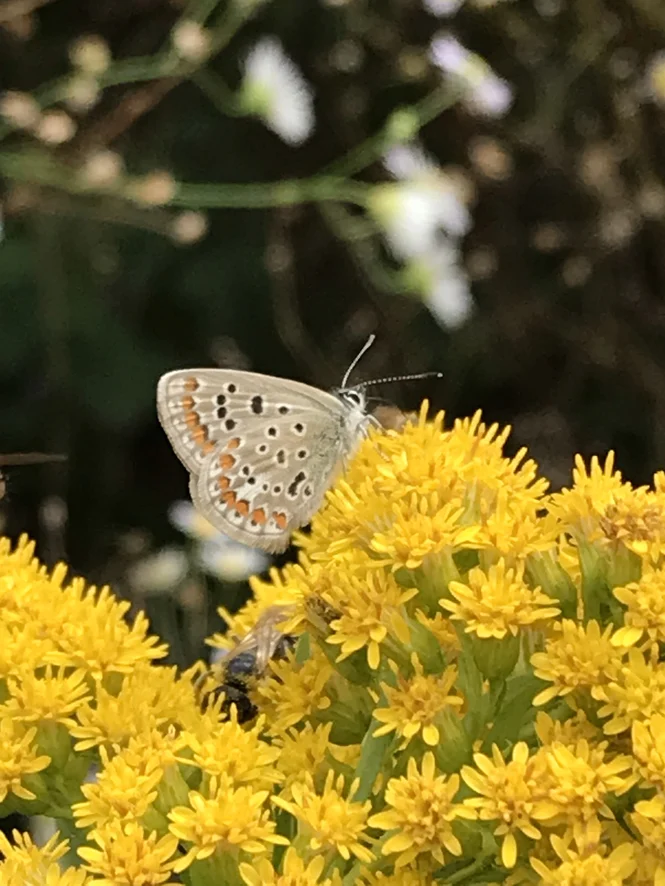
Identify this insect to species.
Polyommatus icarus
